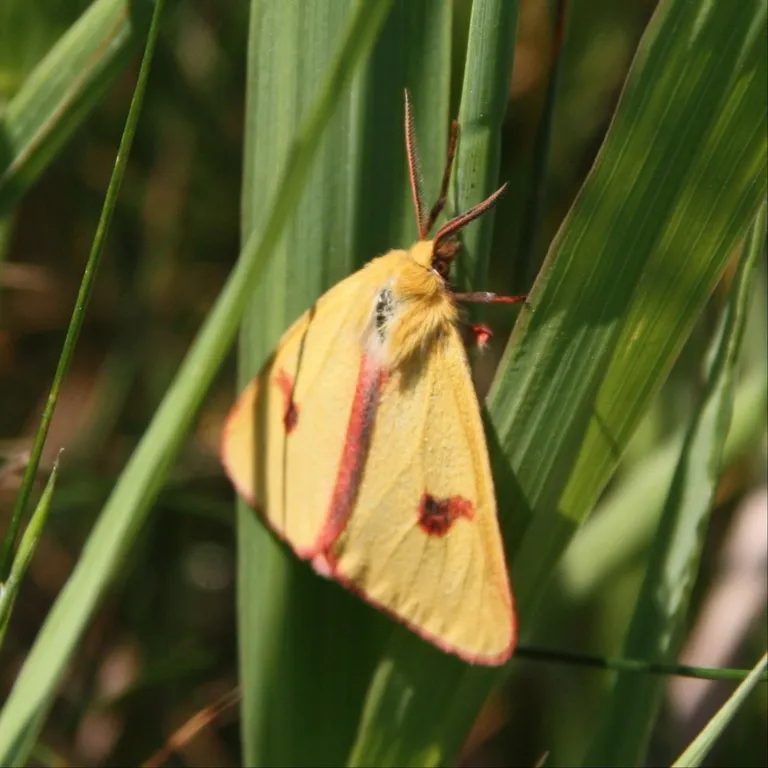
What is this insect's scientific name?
Diacrisia sannio
